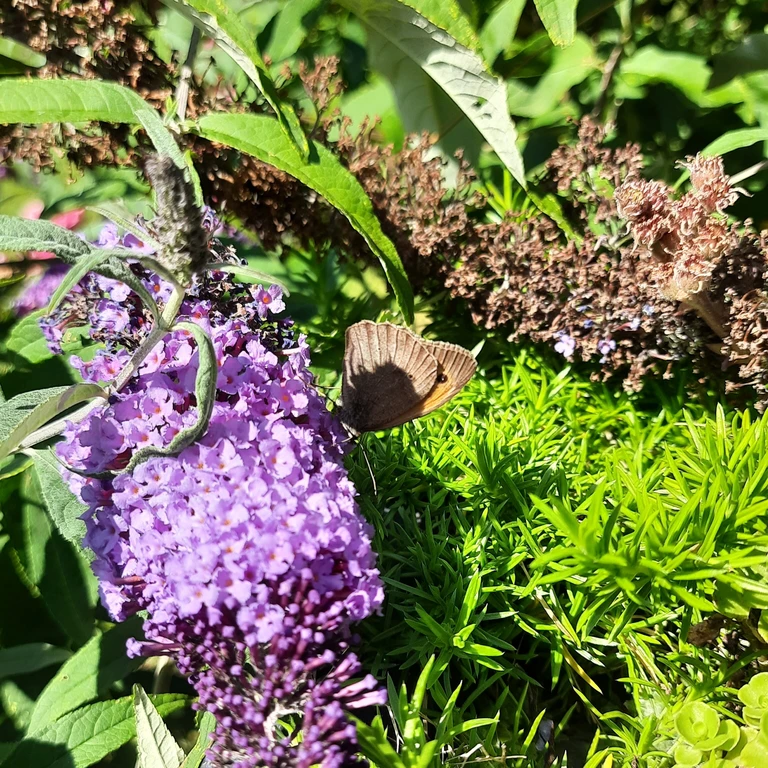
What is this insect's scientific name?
Maniola jurtina
